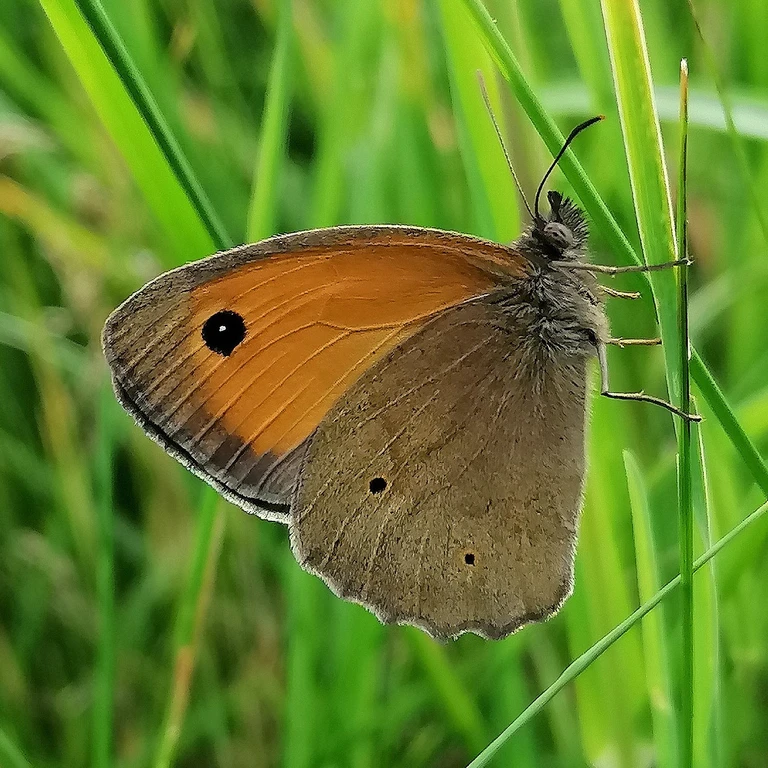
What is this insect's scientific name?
Maniola jurtina
